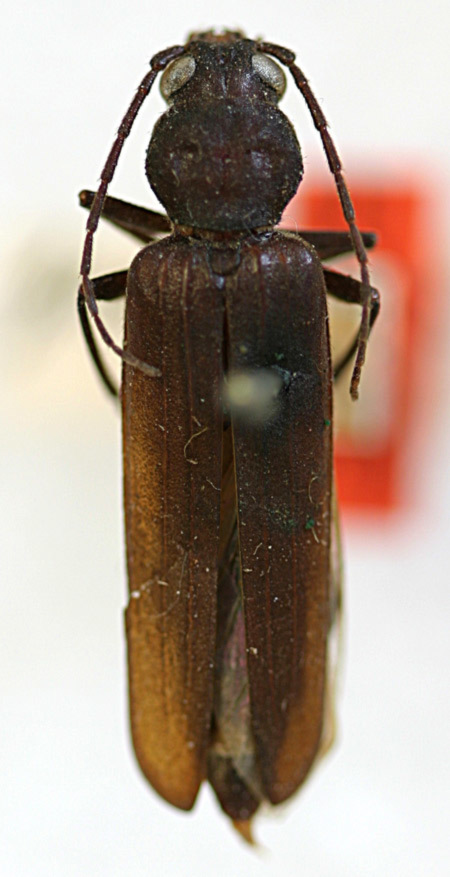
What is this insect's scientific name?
Arhopalus productus (also Criocephalus propinquus)
